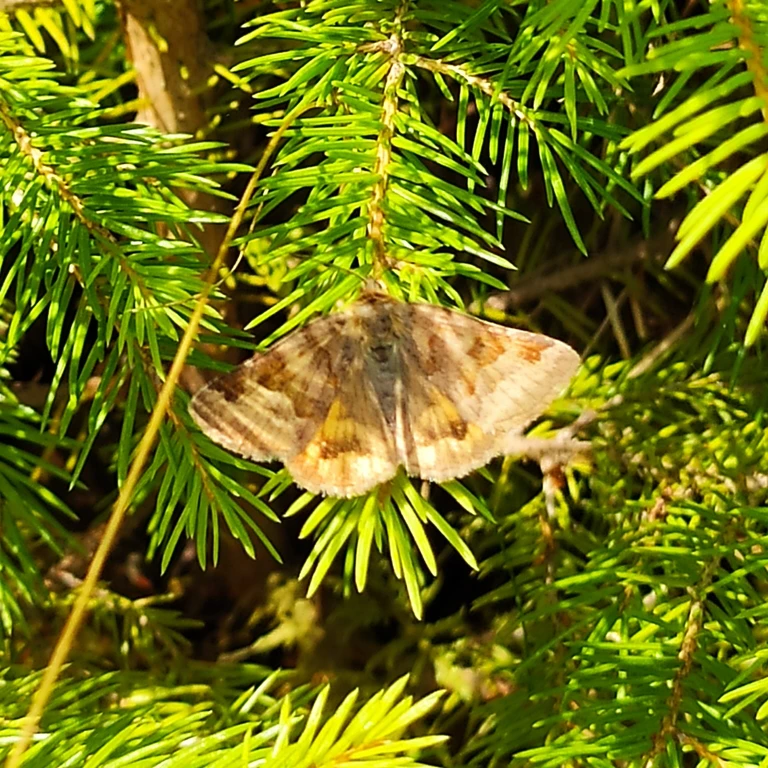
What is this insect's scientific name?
Euclidia glyphica
